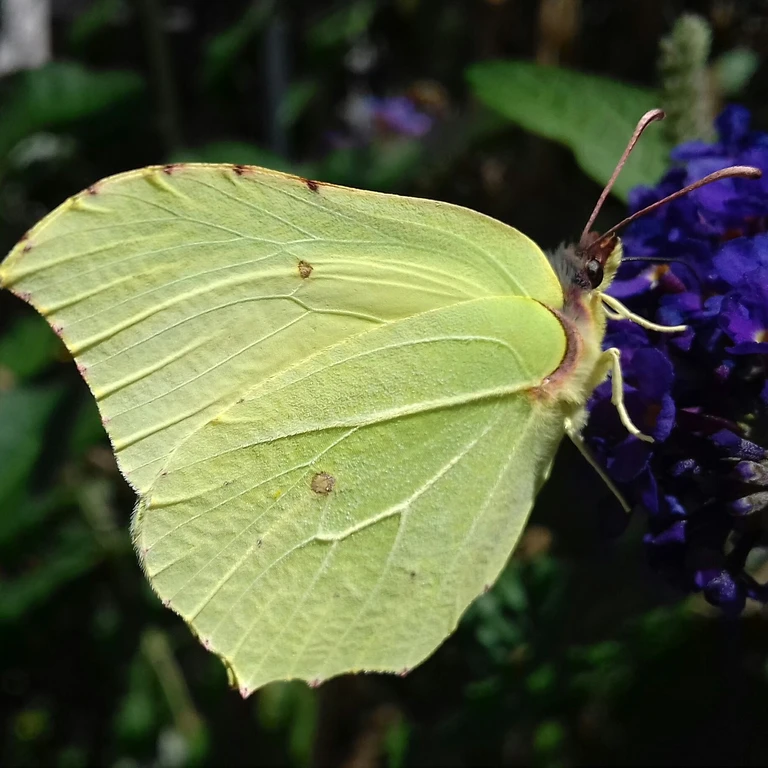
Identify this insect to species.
Gonepteryx rhamni
